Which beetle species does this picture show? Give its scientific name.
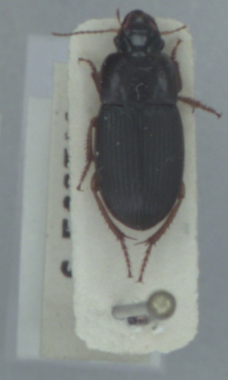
Harpalus tardus
